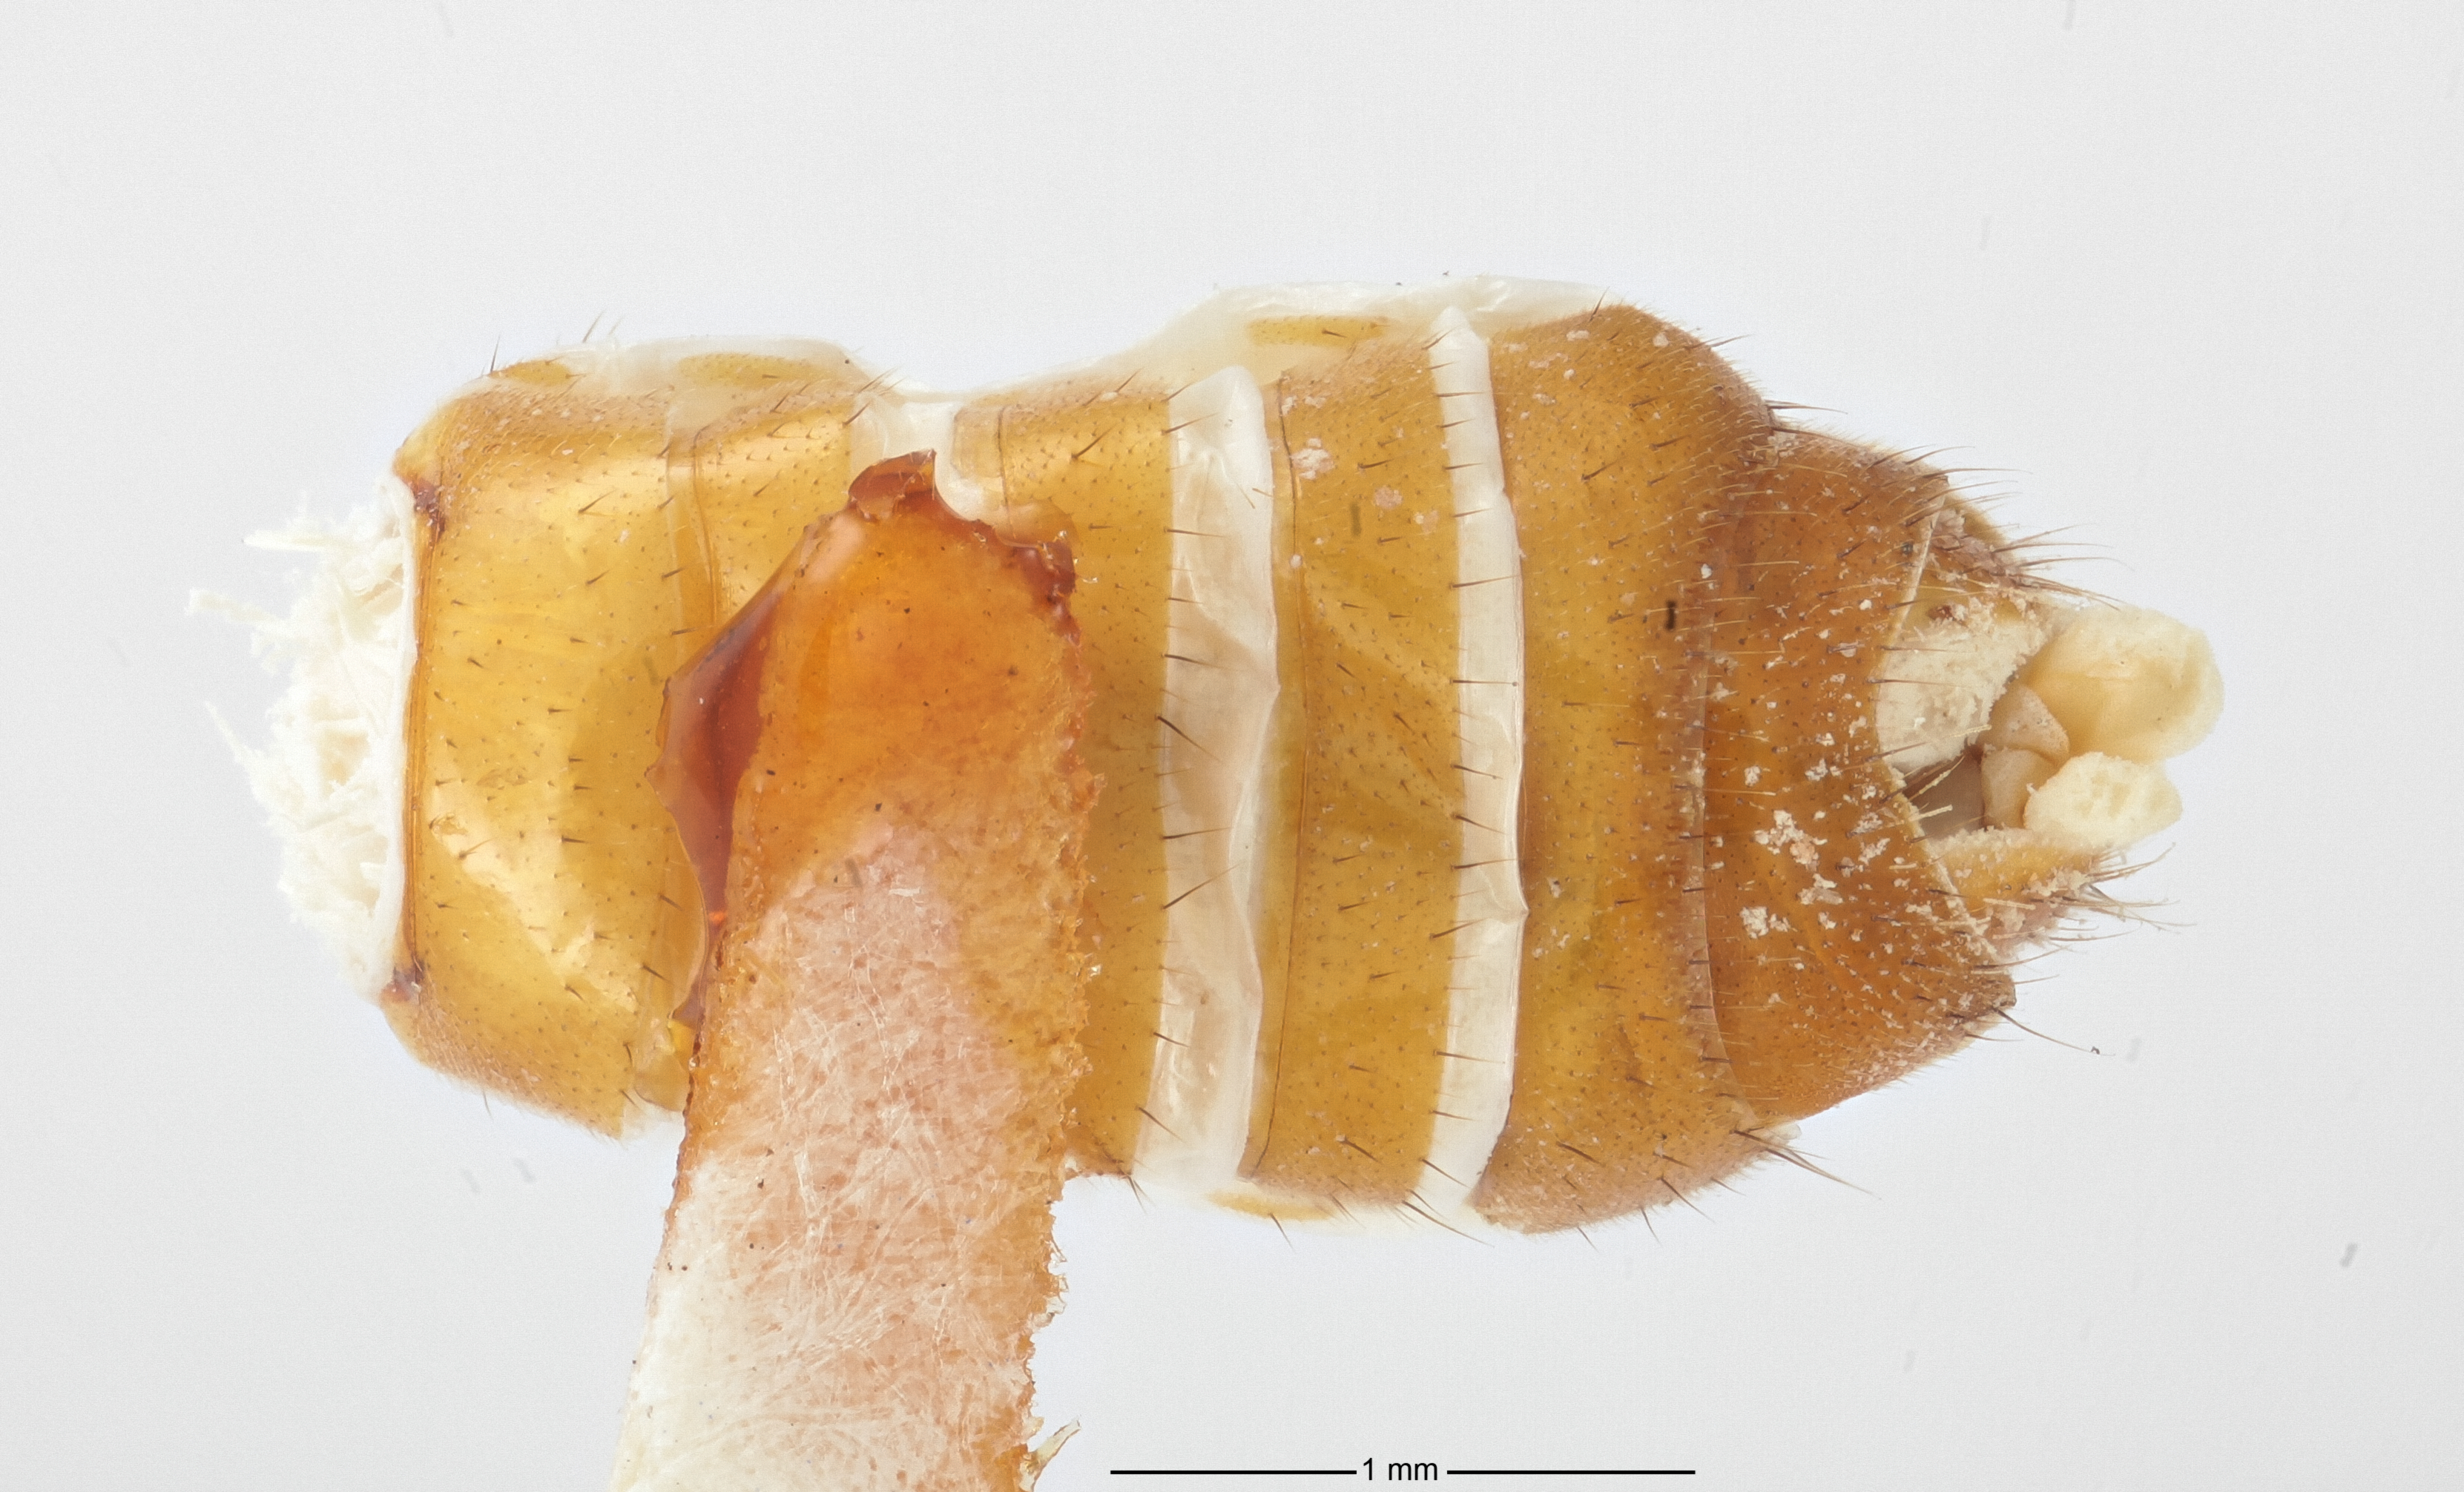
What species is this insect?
Termitosomus manni
